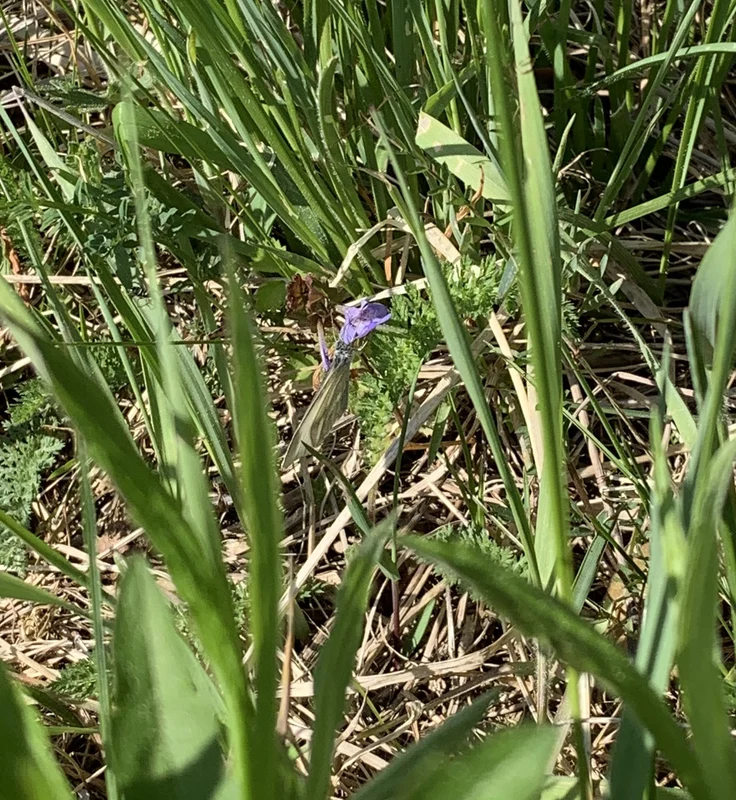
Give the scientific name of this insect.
Leptidea sinapis/juvernica
